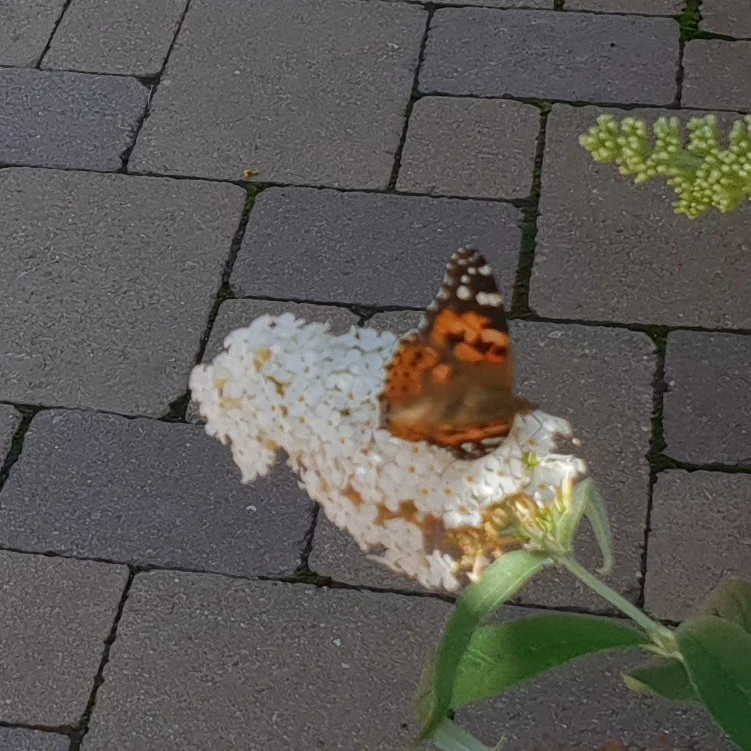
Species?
Vanessa cardui
